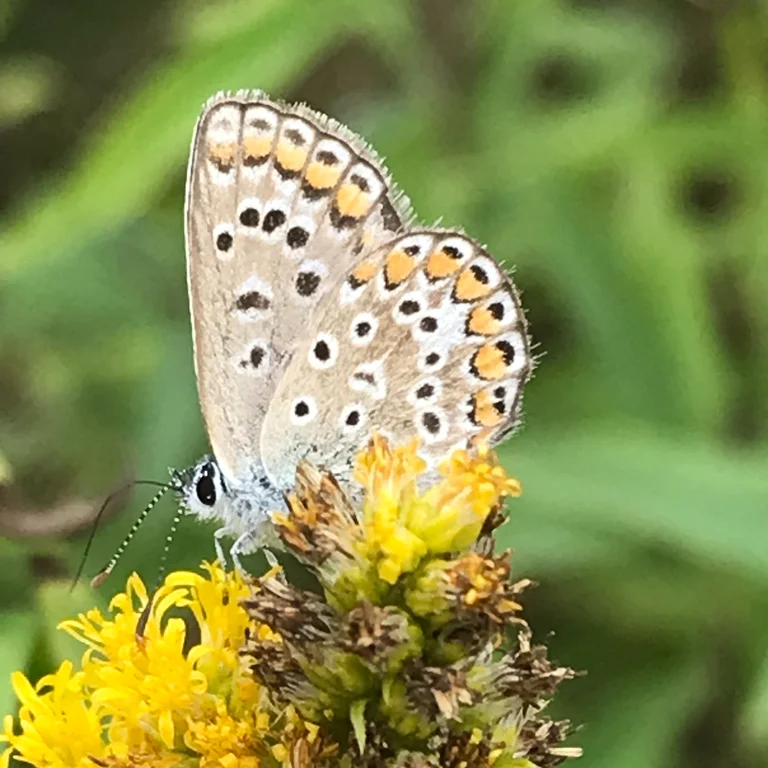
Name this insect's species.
Polyommatus icarus
